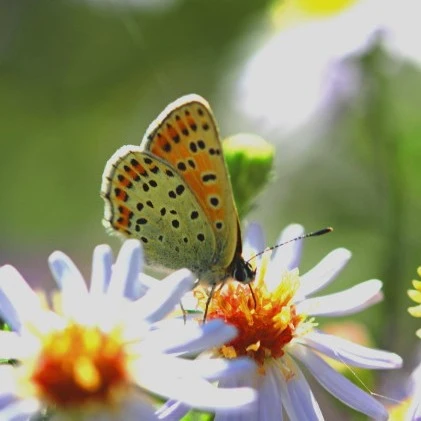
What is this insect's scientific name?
Lycaena tityrus (also Loweia tityrus)
